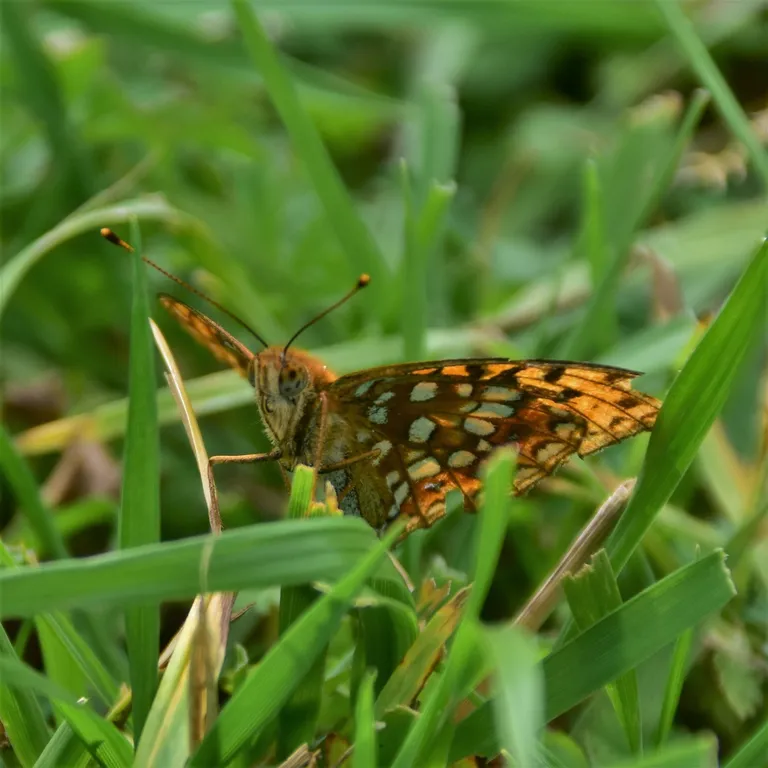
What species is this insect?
Fabriciana adippe
